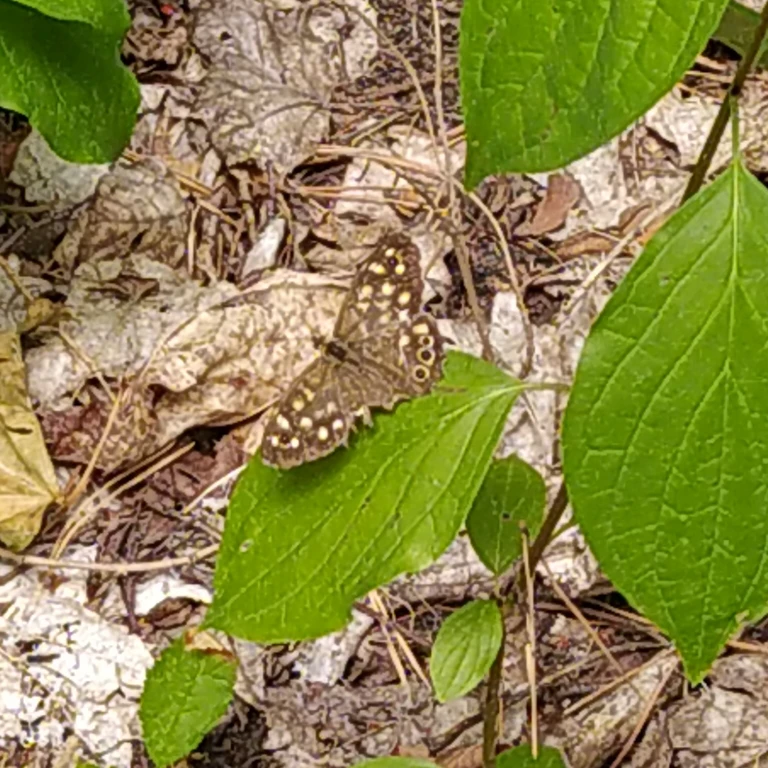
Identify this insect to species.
Pararge aegeria
